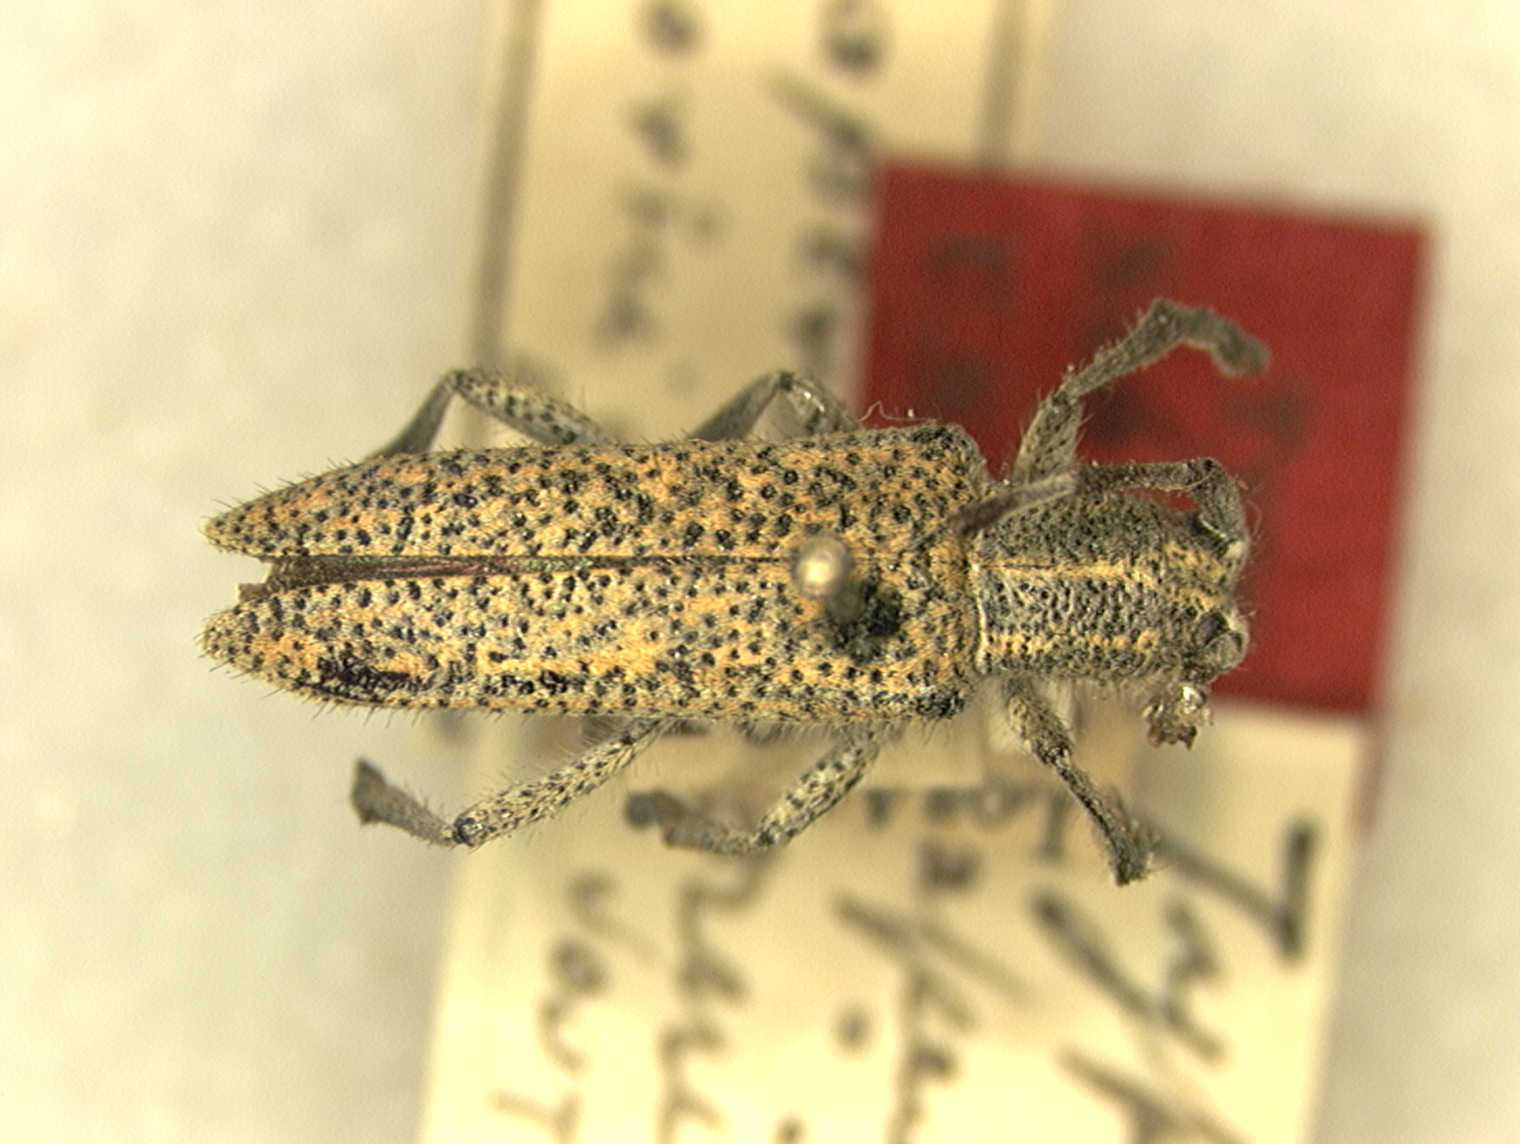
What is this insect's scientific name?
Saperda horni
